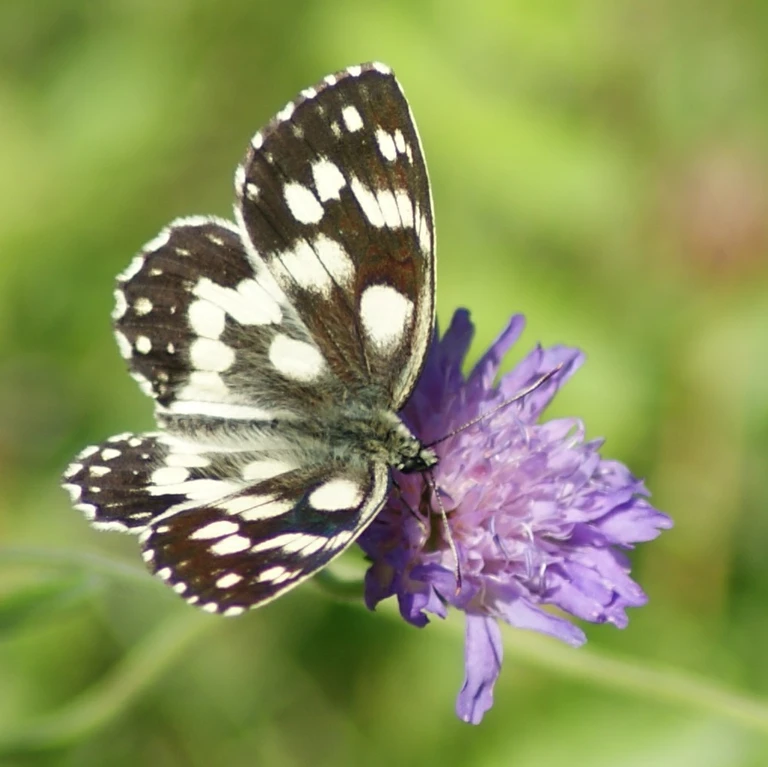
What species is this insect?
Melanargia galathea
